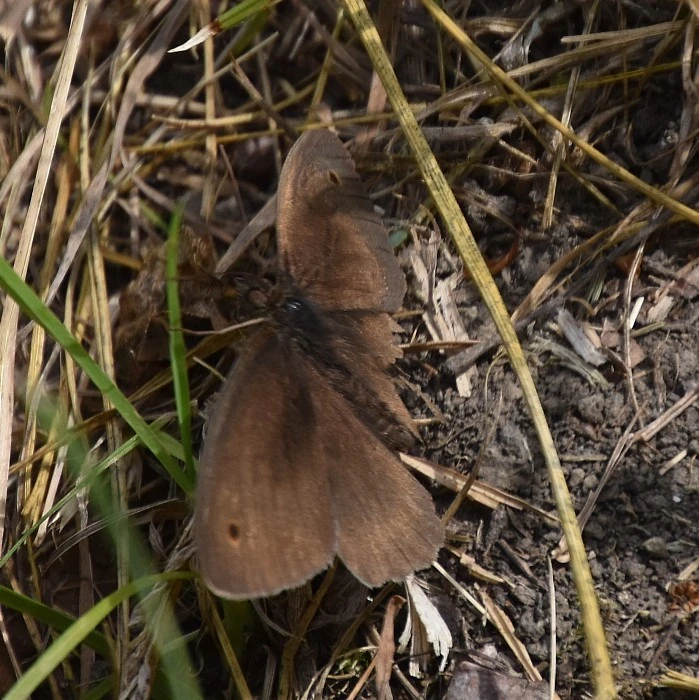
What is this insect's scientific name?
Maniola jurtina
